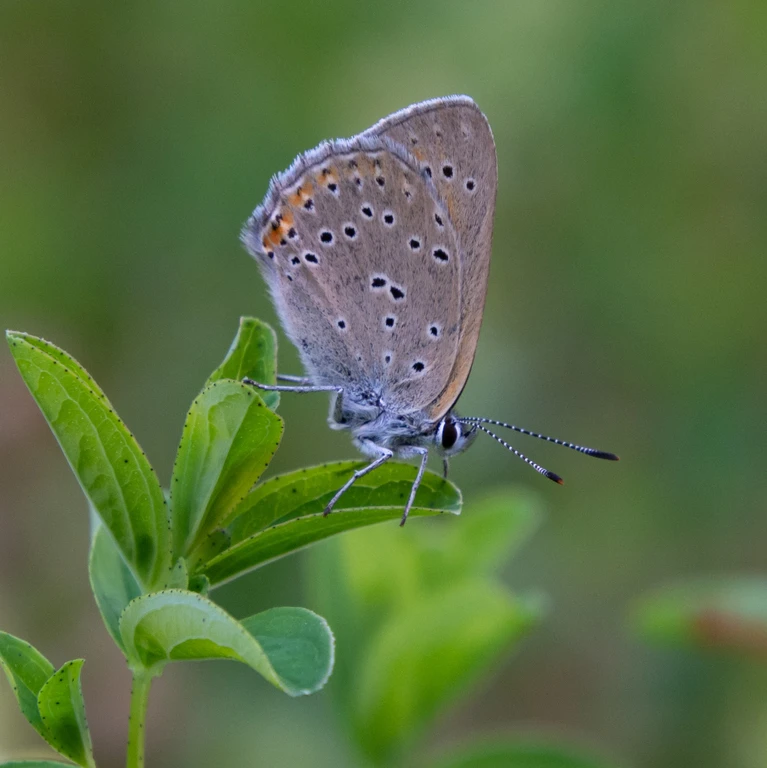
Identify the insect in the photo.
Lycaena hippothoe (also Palaeochrysophanus hippothoe)
